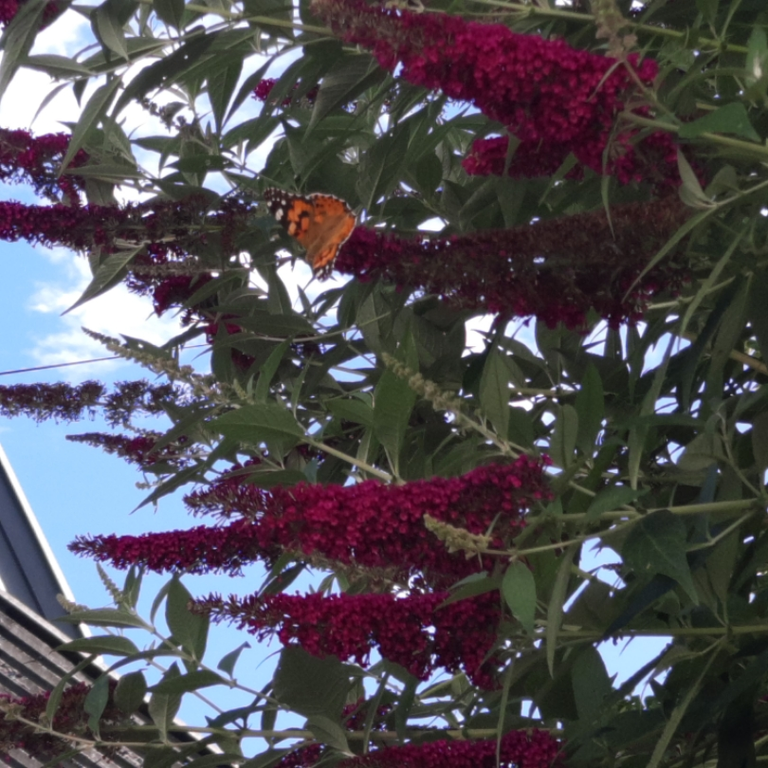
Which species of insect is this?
Vanessa cardui
